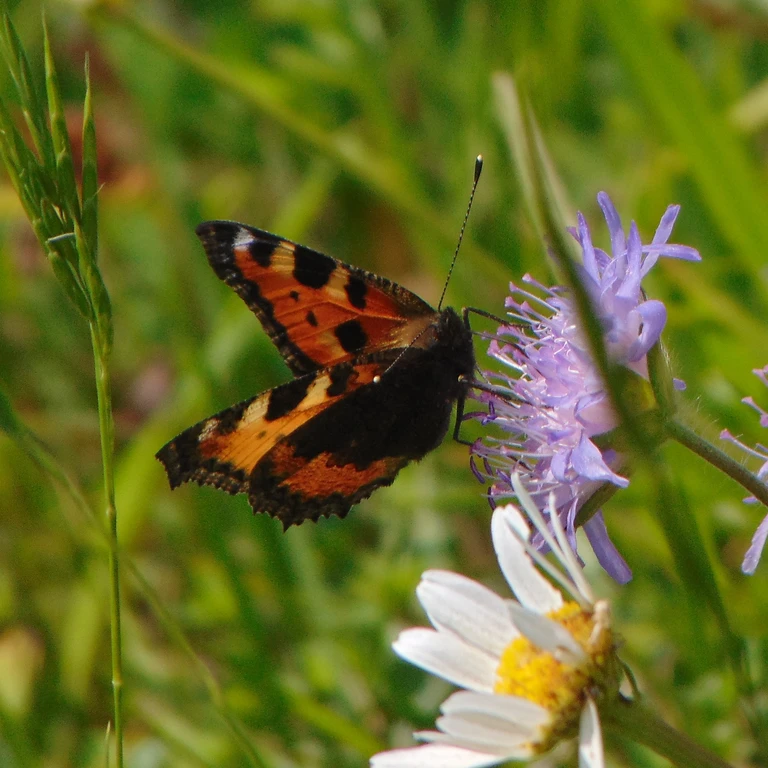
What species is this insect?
Aglais urticae
